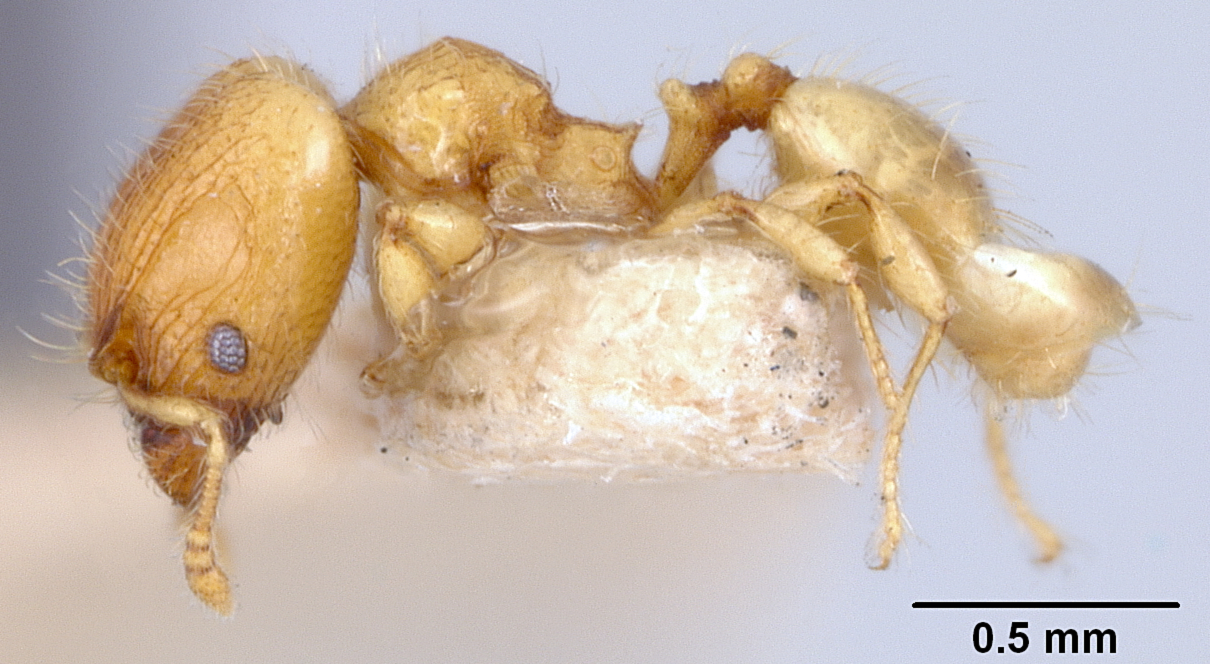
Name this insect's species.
Pheidole tachigaliae
